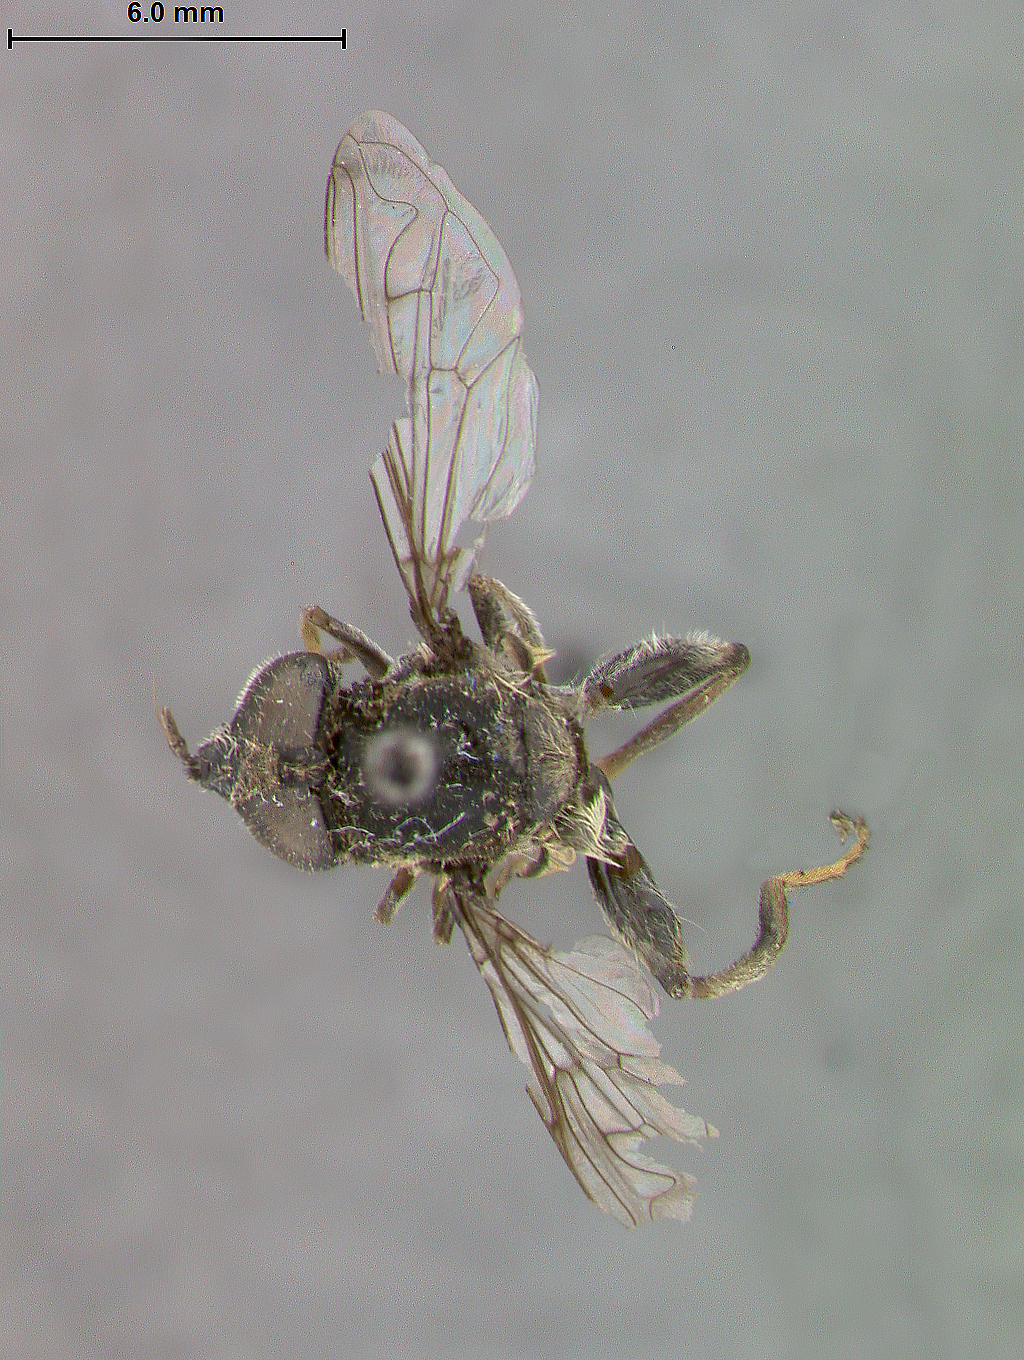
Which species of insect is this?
Quichuana picadoi
